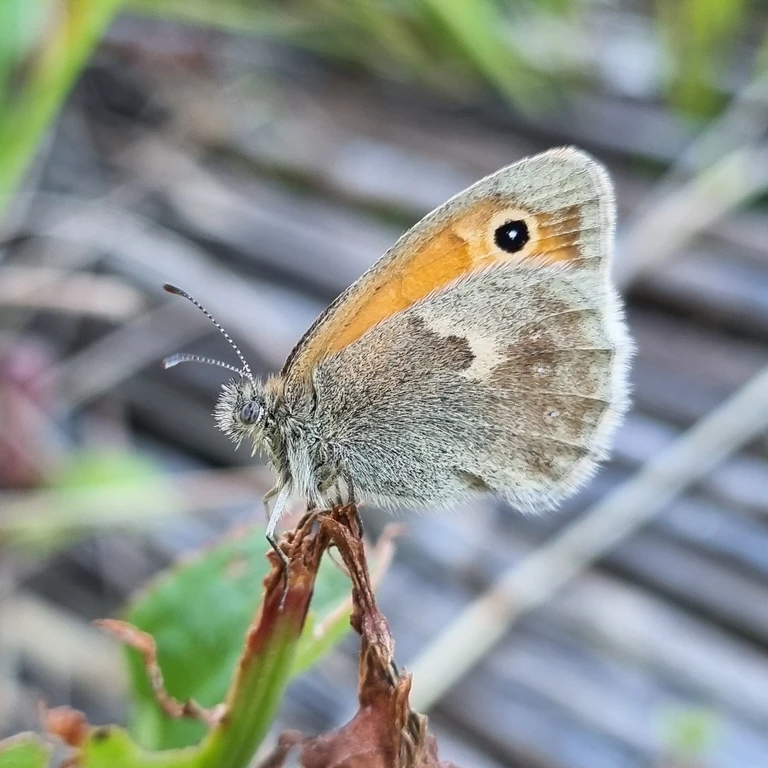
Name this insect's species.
Coenonympha pamphilus
